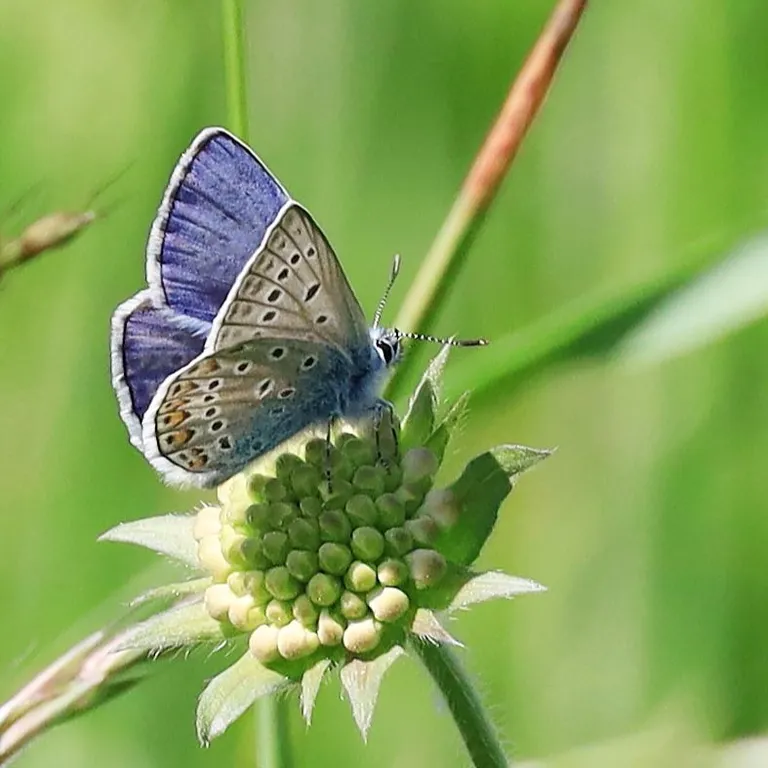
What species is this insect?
Polyommatus icarus
